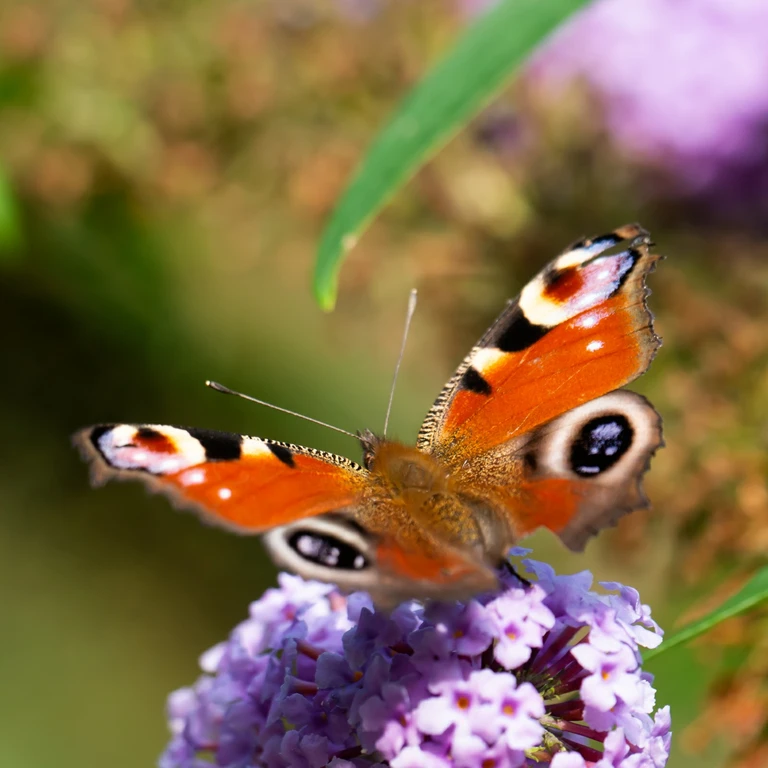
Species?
Aglais io
